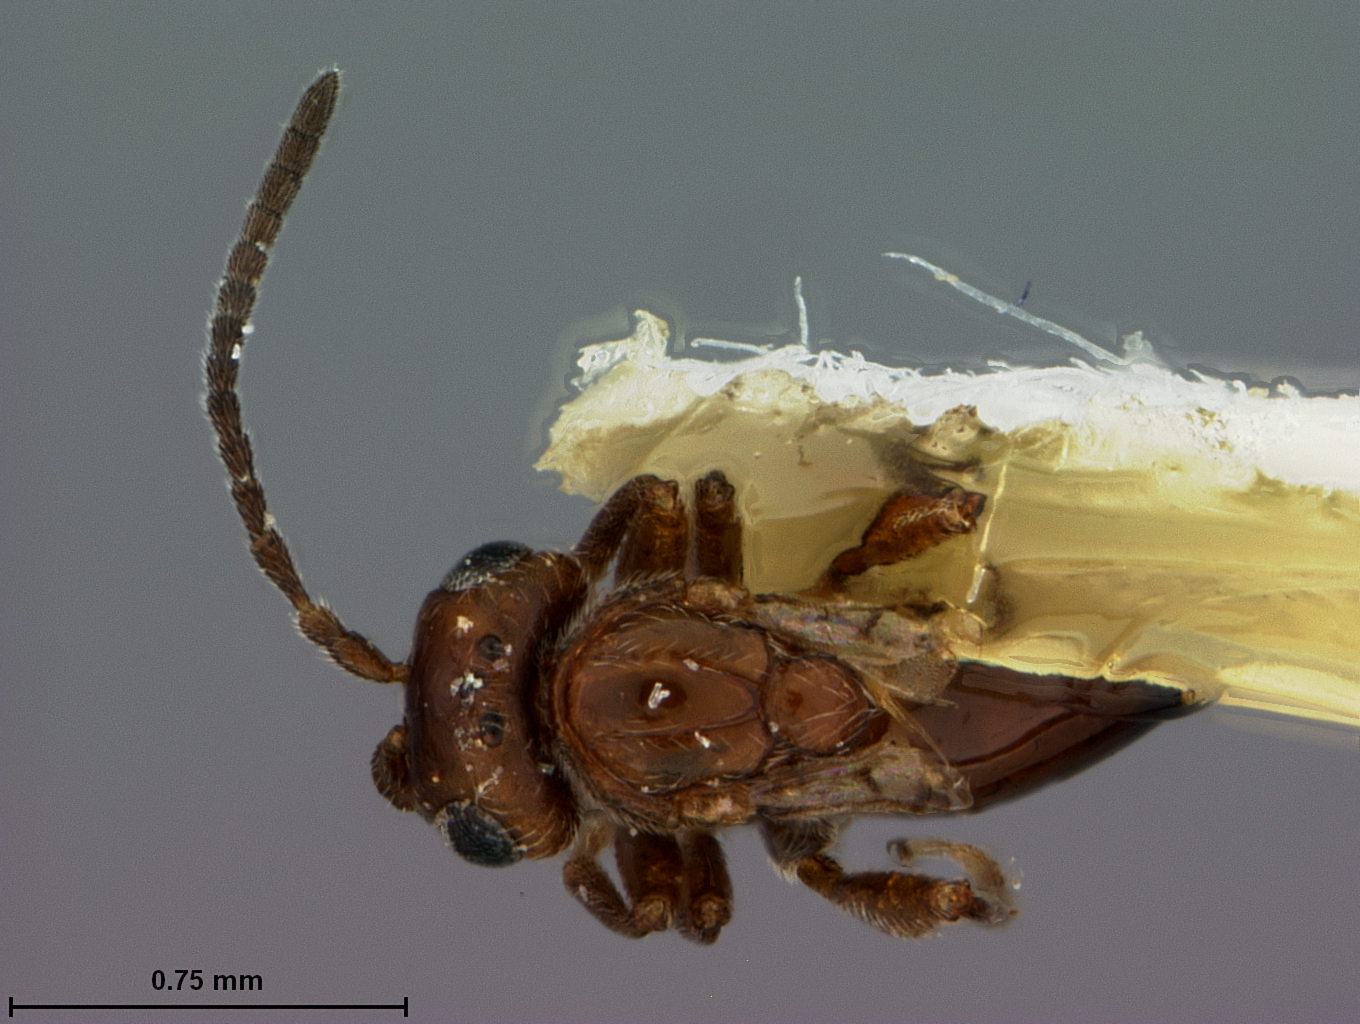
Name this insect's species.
Xanthoteras tuckeri
